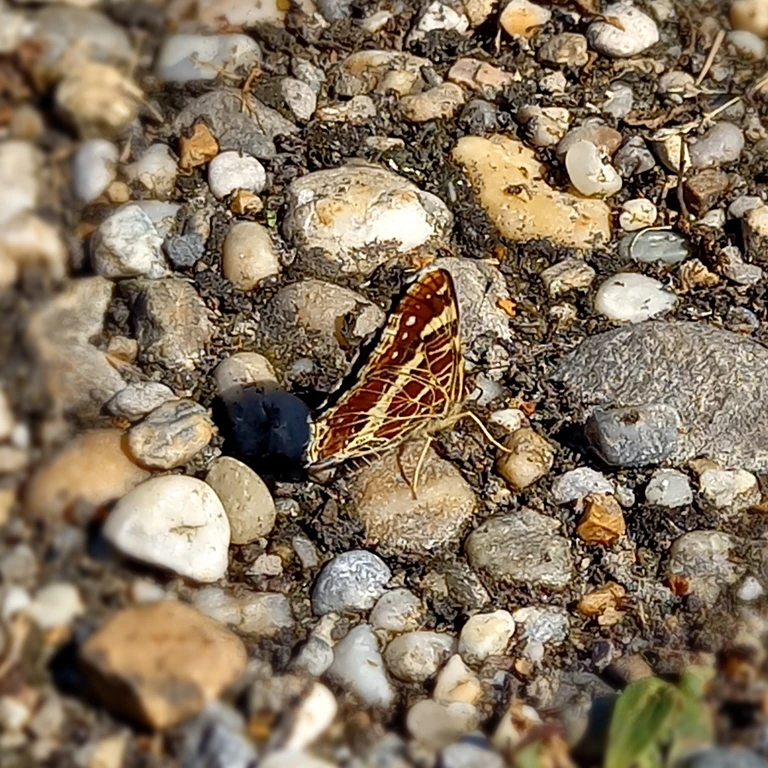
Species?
Araschnia levana
